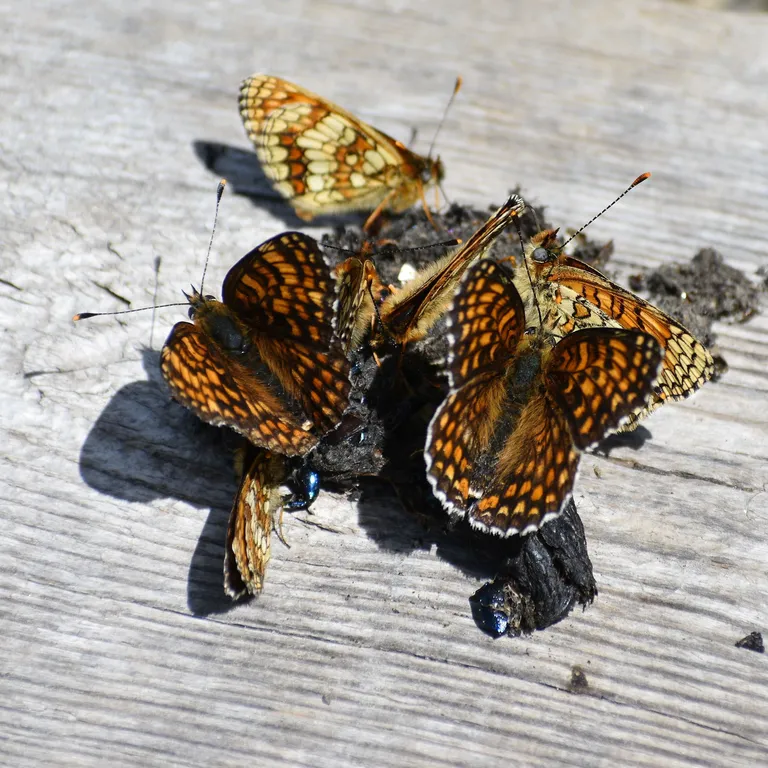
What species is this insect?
Melitaea phoebe
